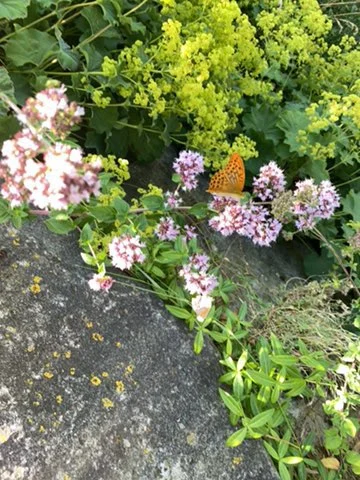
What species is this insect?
Argynnis paphia
